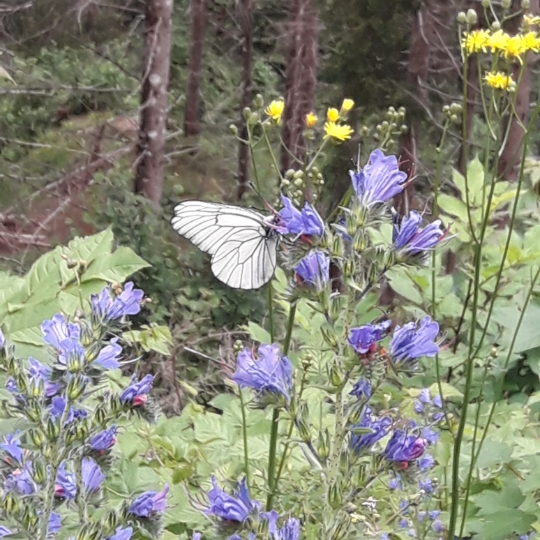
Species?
Aporia crataegi
